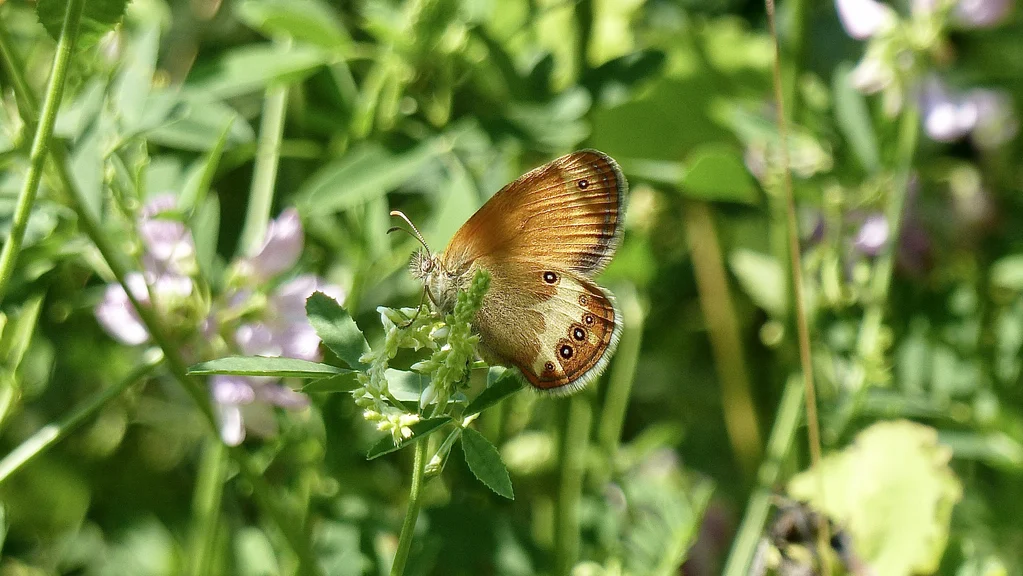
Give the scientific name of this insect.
Coenonympha arcania
